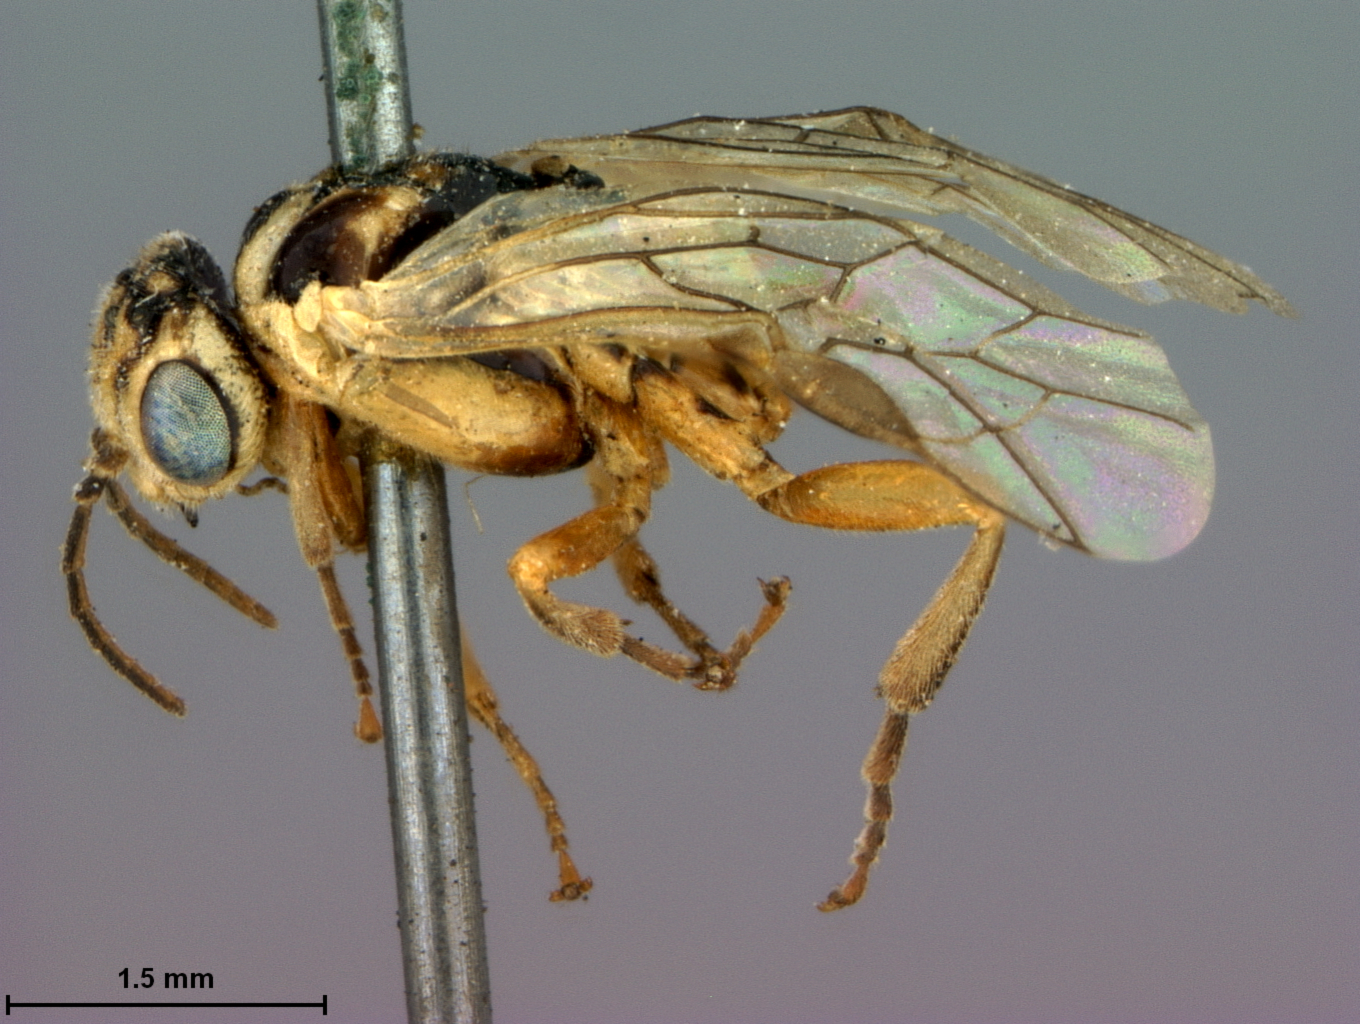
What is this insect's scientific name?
Scolioneura populi
